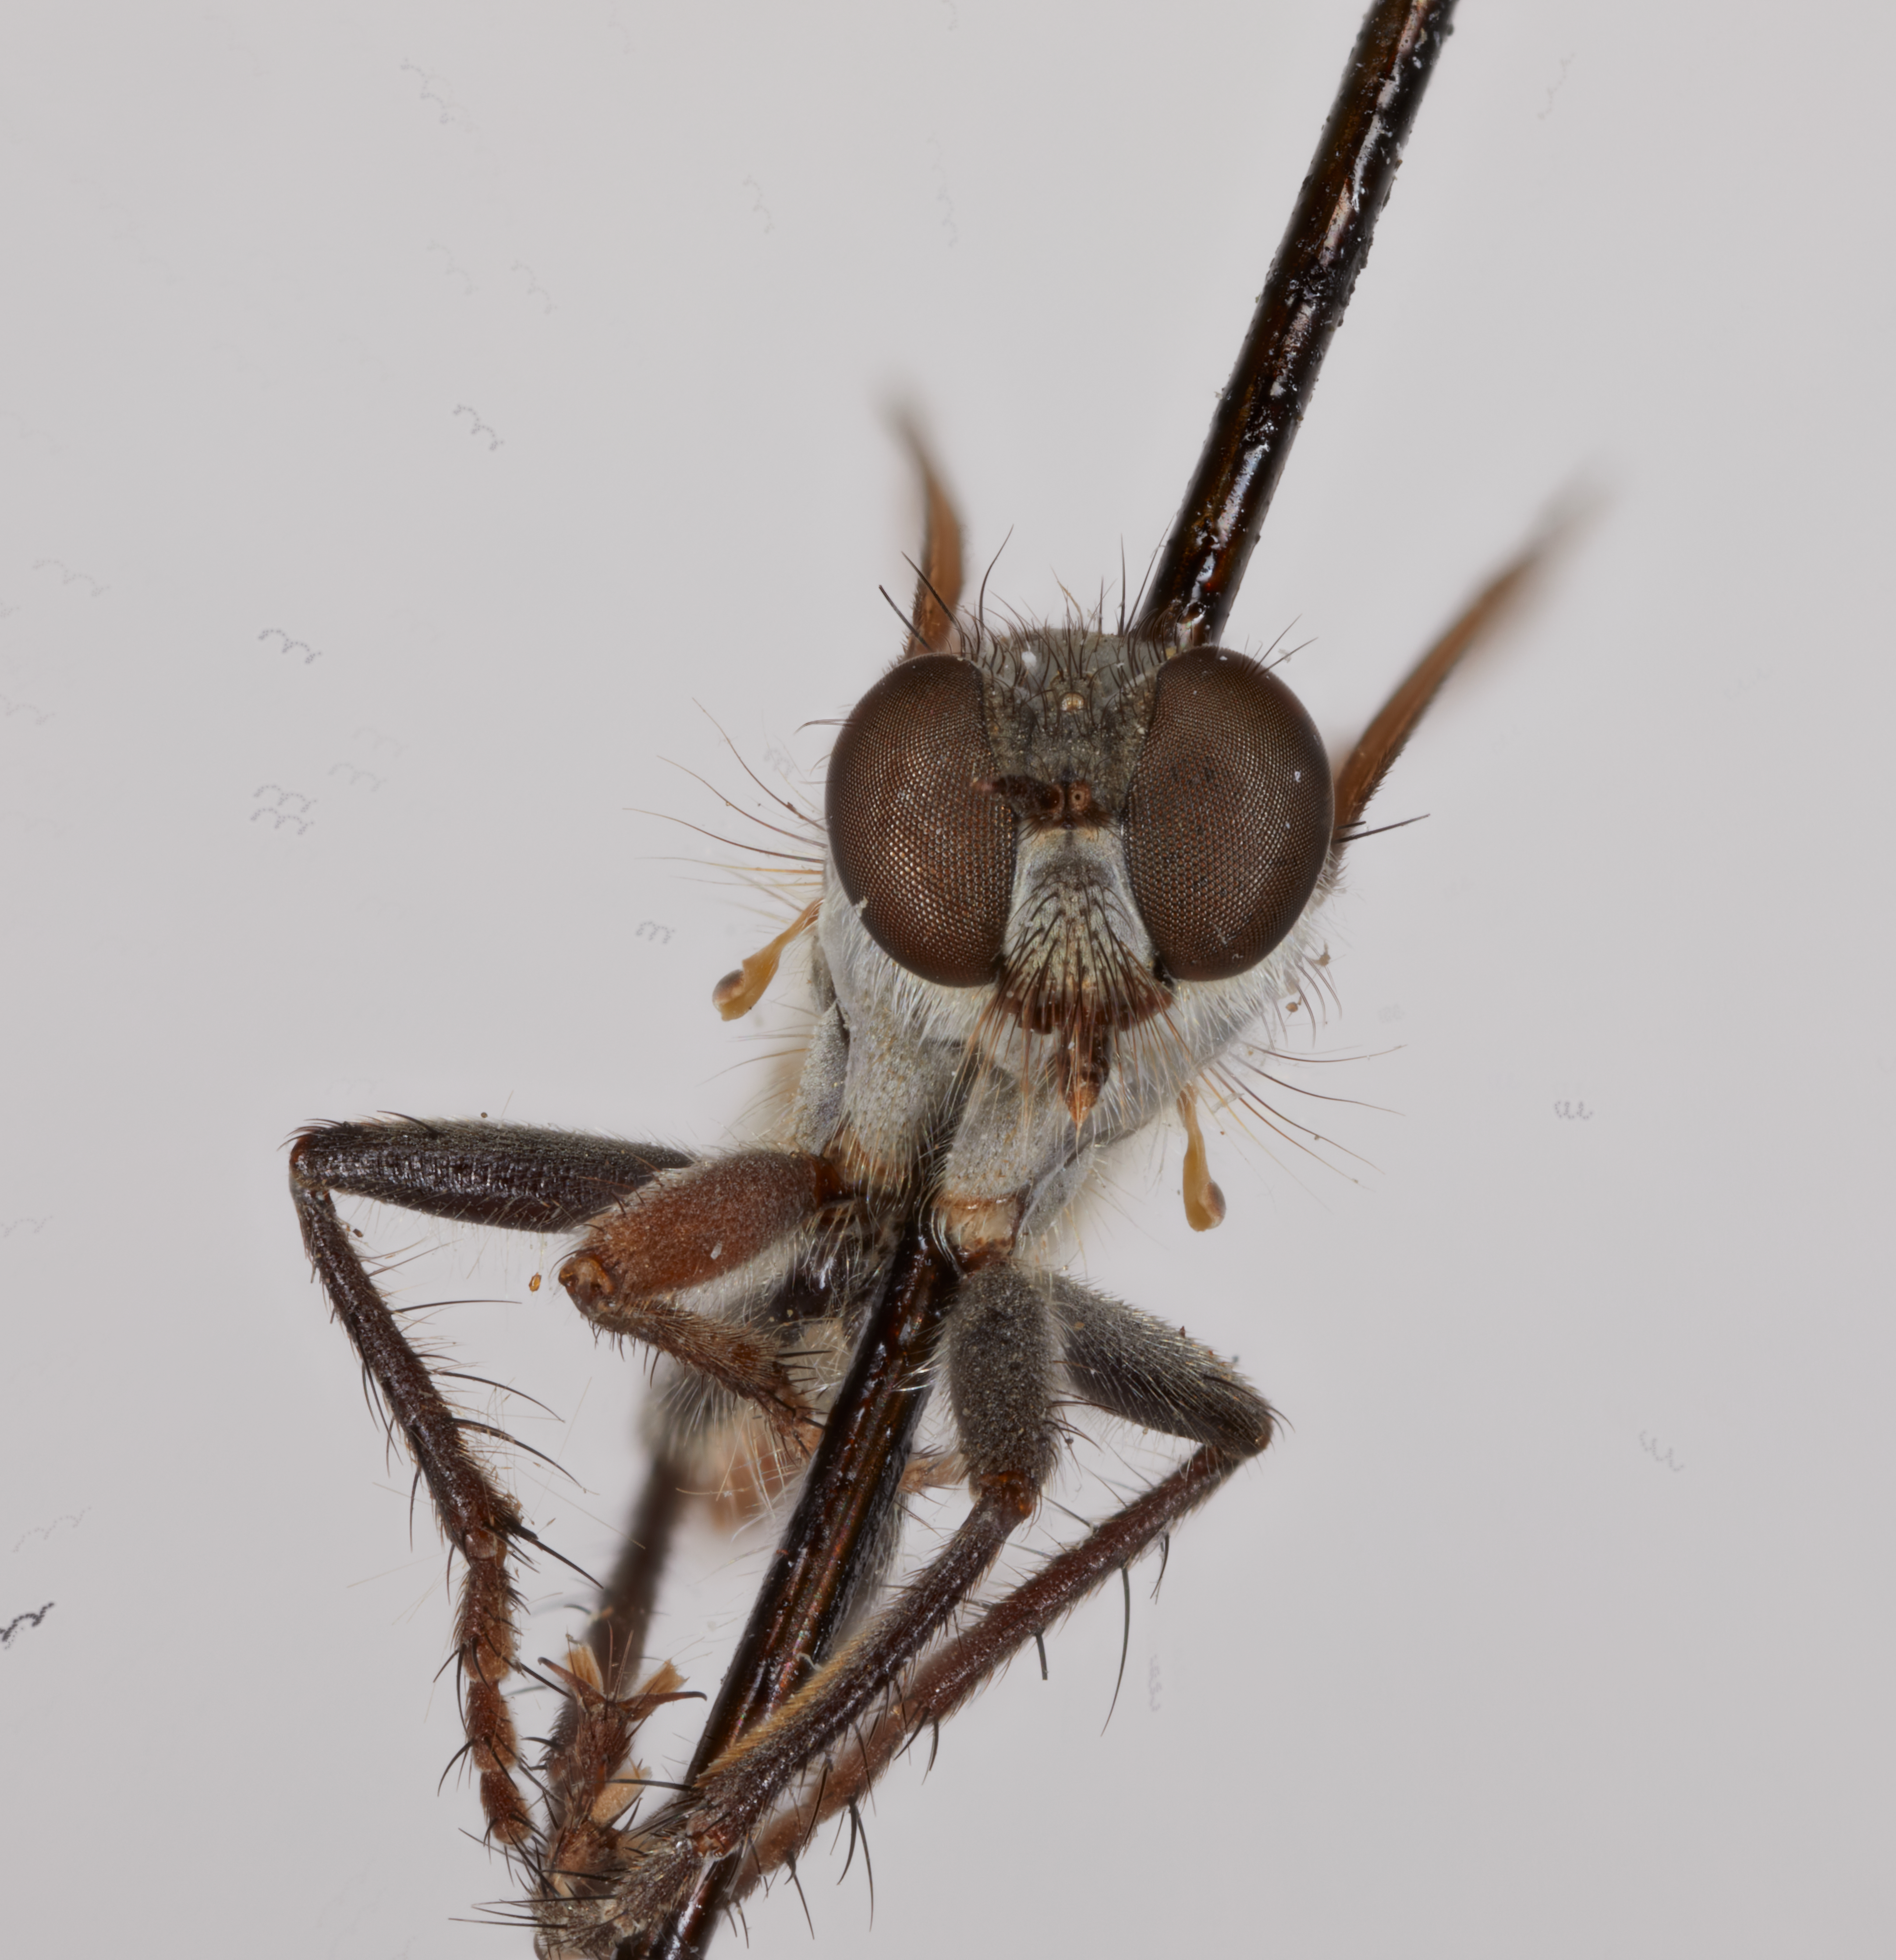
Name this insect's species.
Lasiopogon lichtwardti
